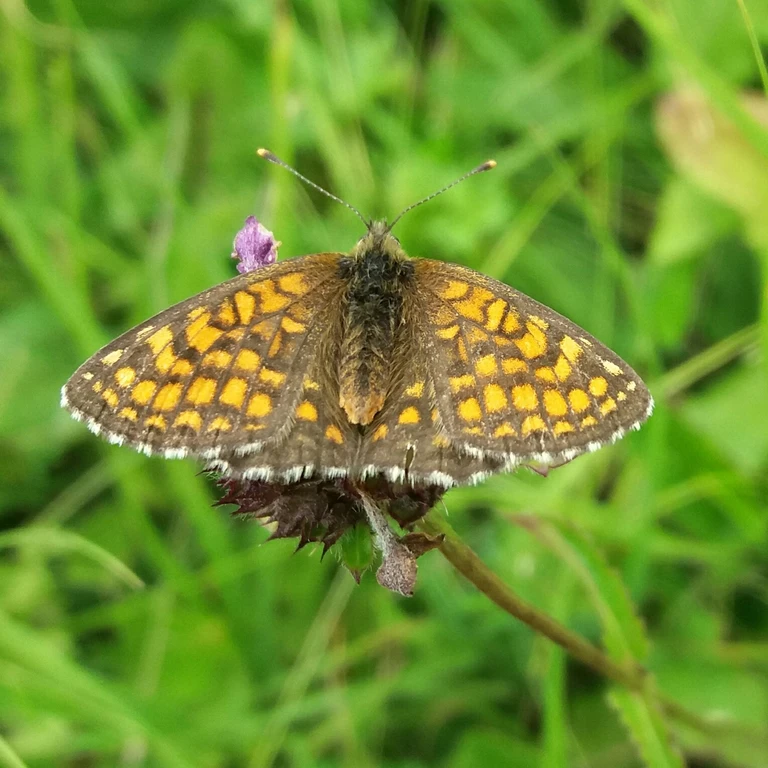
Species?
Melitaea athalia
